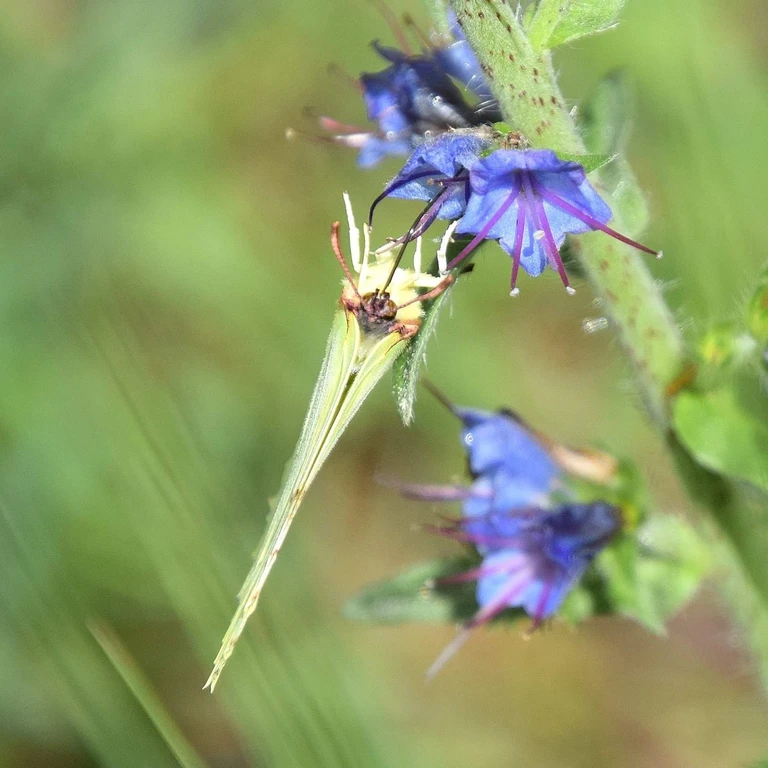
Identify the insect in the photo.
Gonepteryx rhamni
